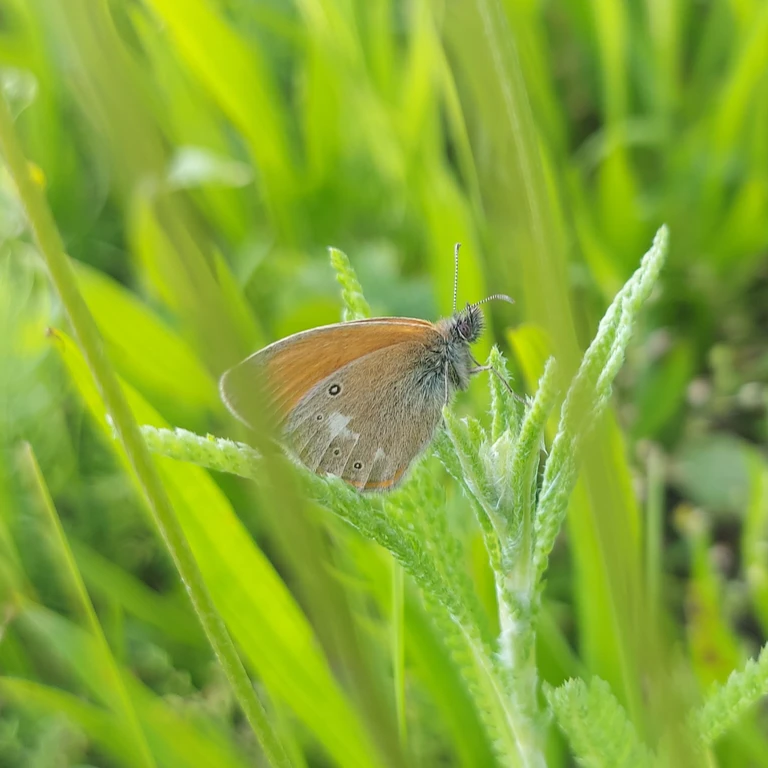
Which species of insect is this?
Coenonympha glycerion (also Coenonympha iphis)
